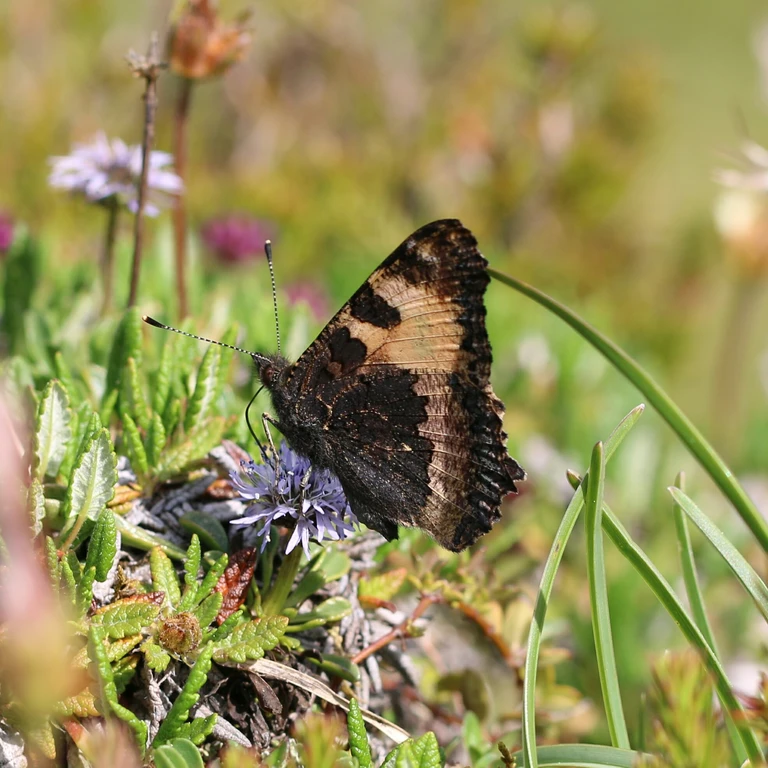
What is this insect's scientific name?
Aglais urticae
